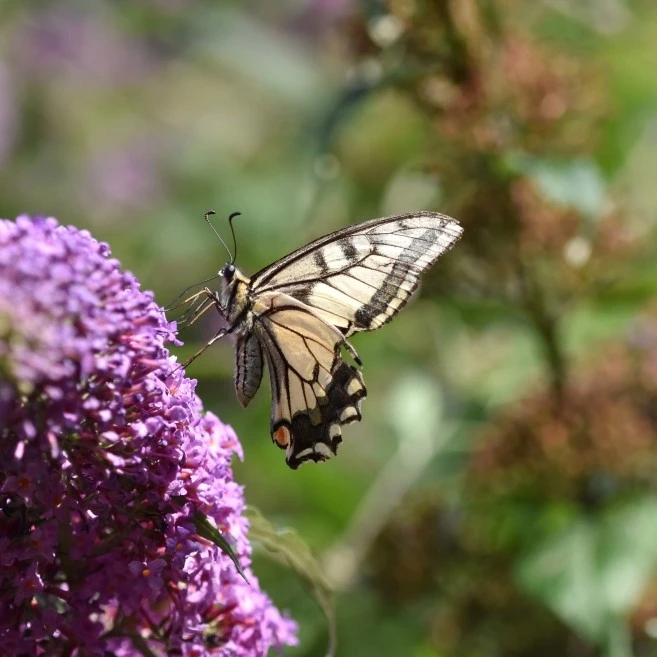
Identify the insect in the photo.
Papilio machaon
